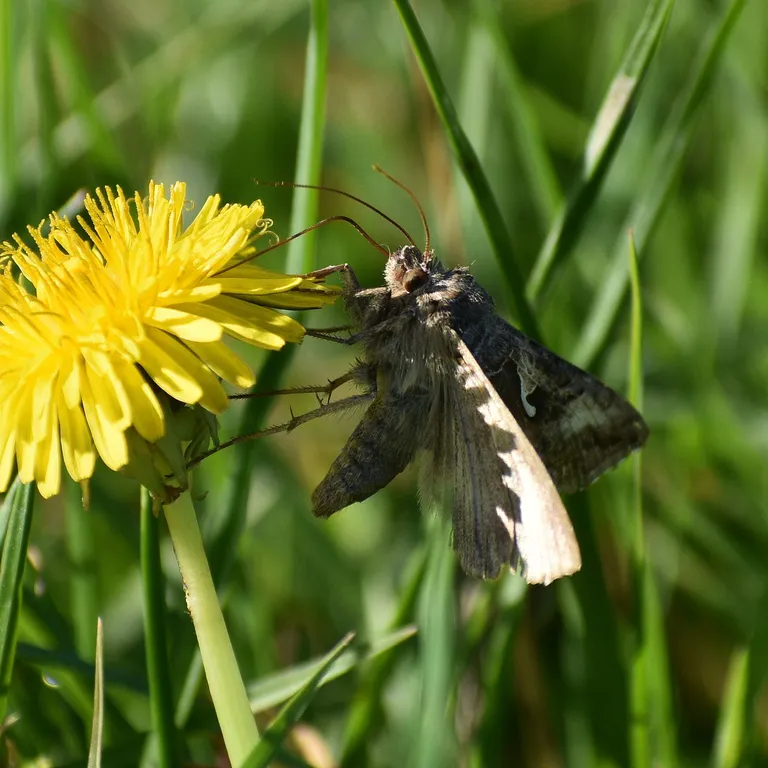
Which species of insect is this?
Autographa gamma
